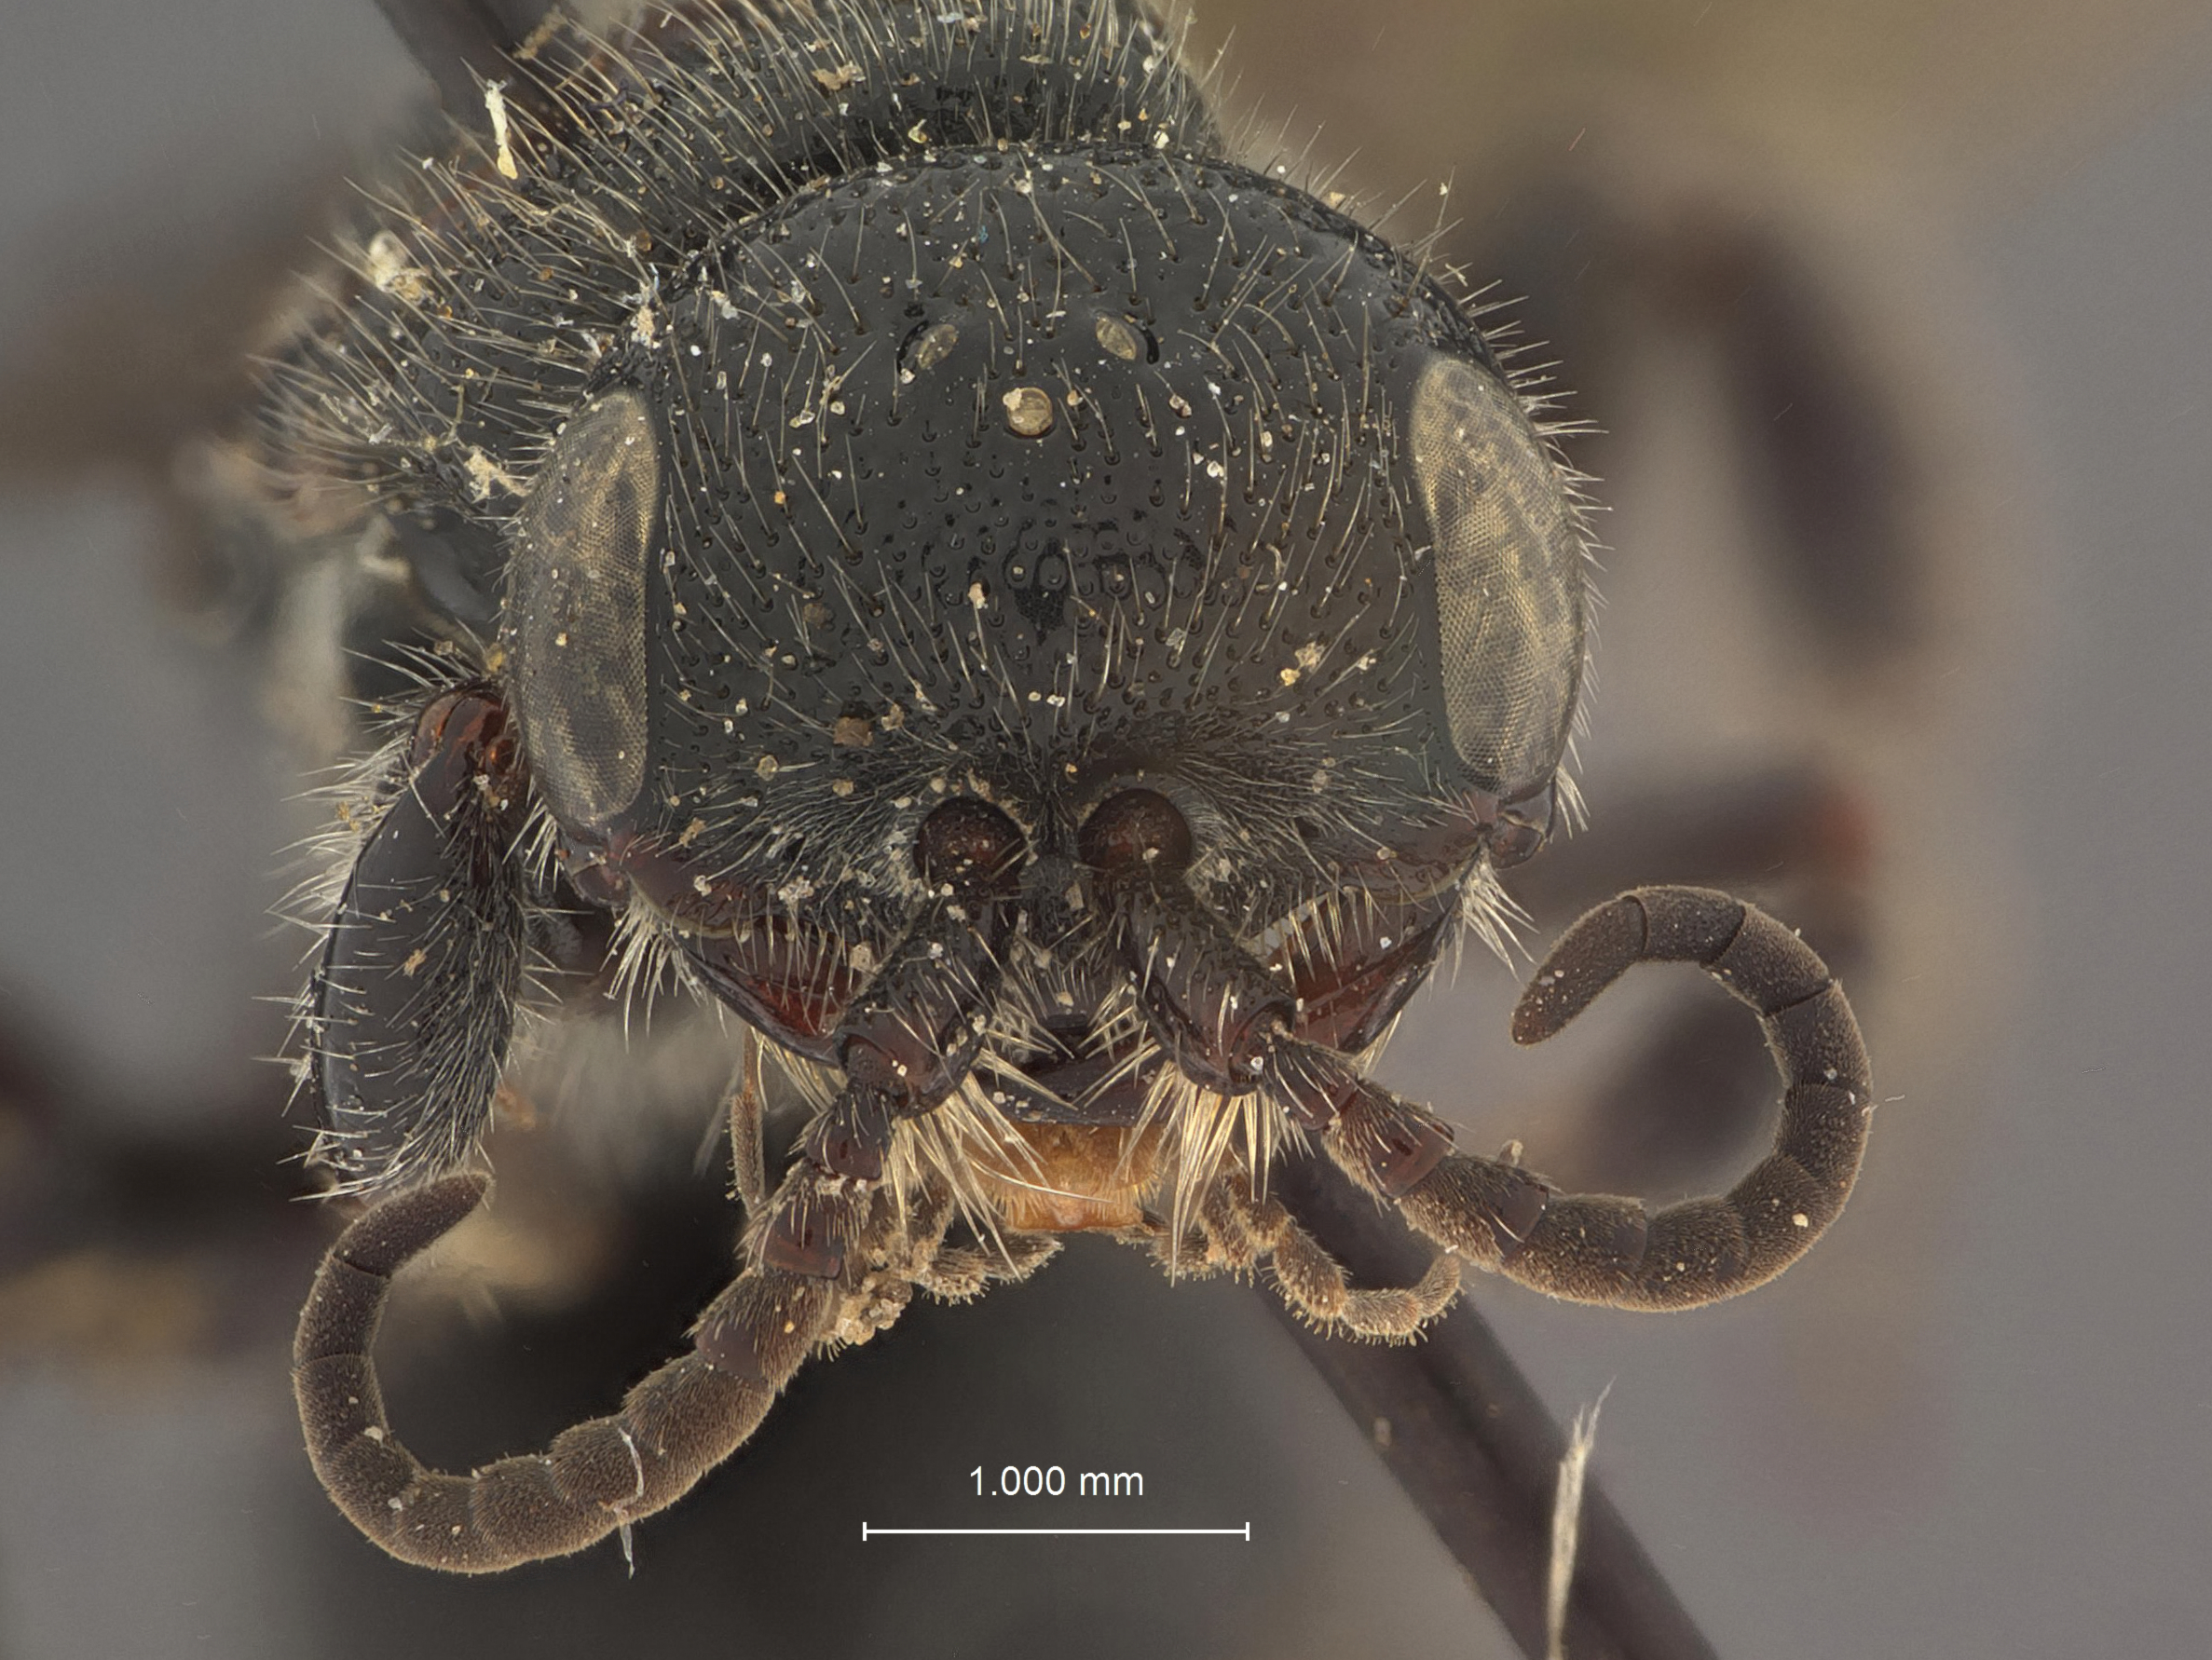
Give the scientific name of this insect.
Tiphia communis
